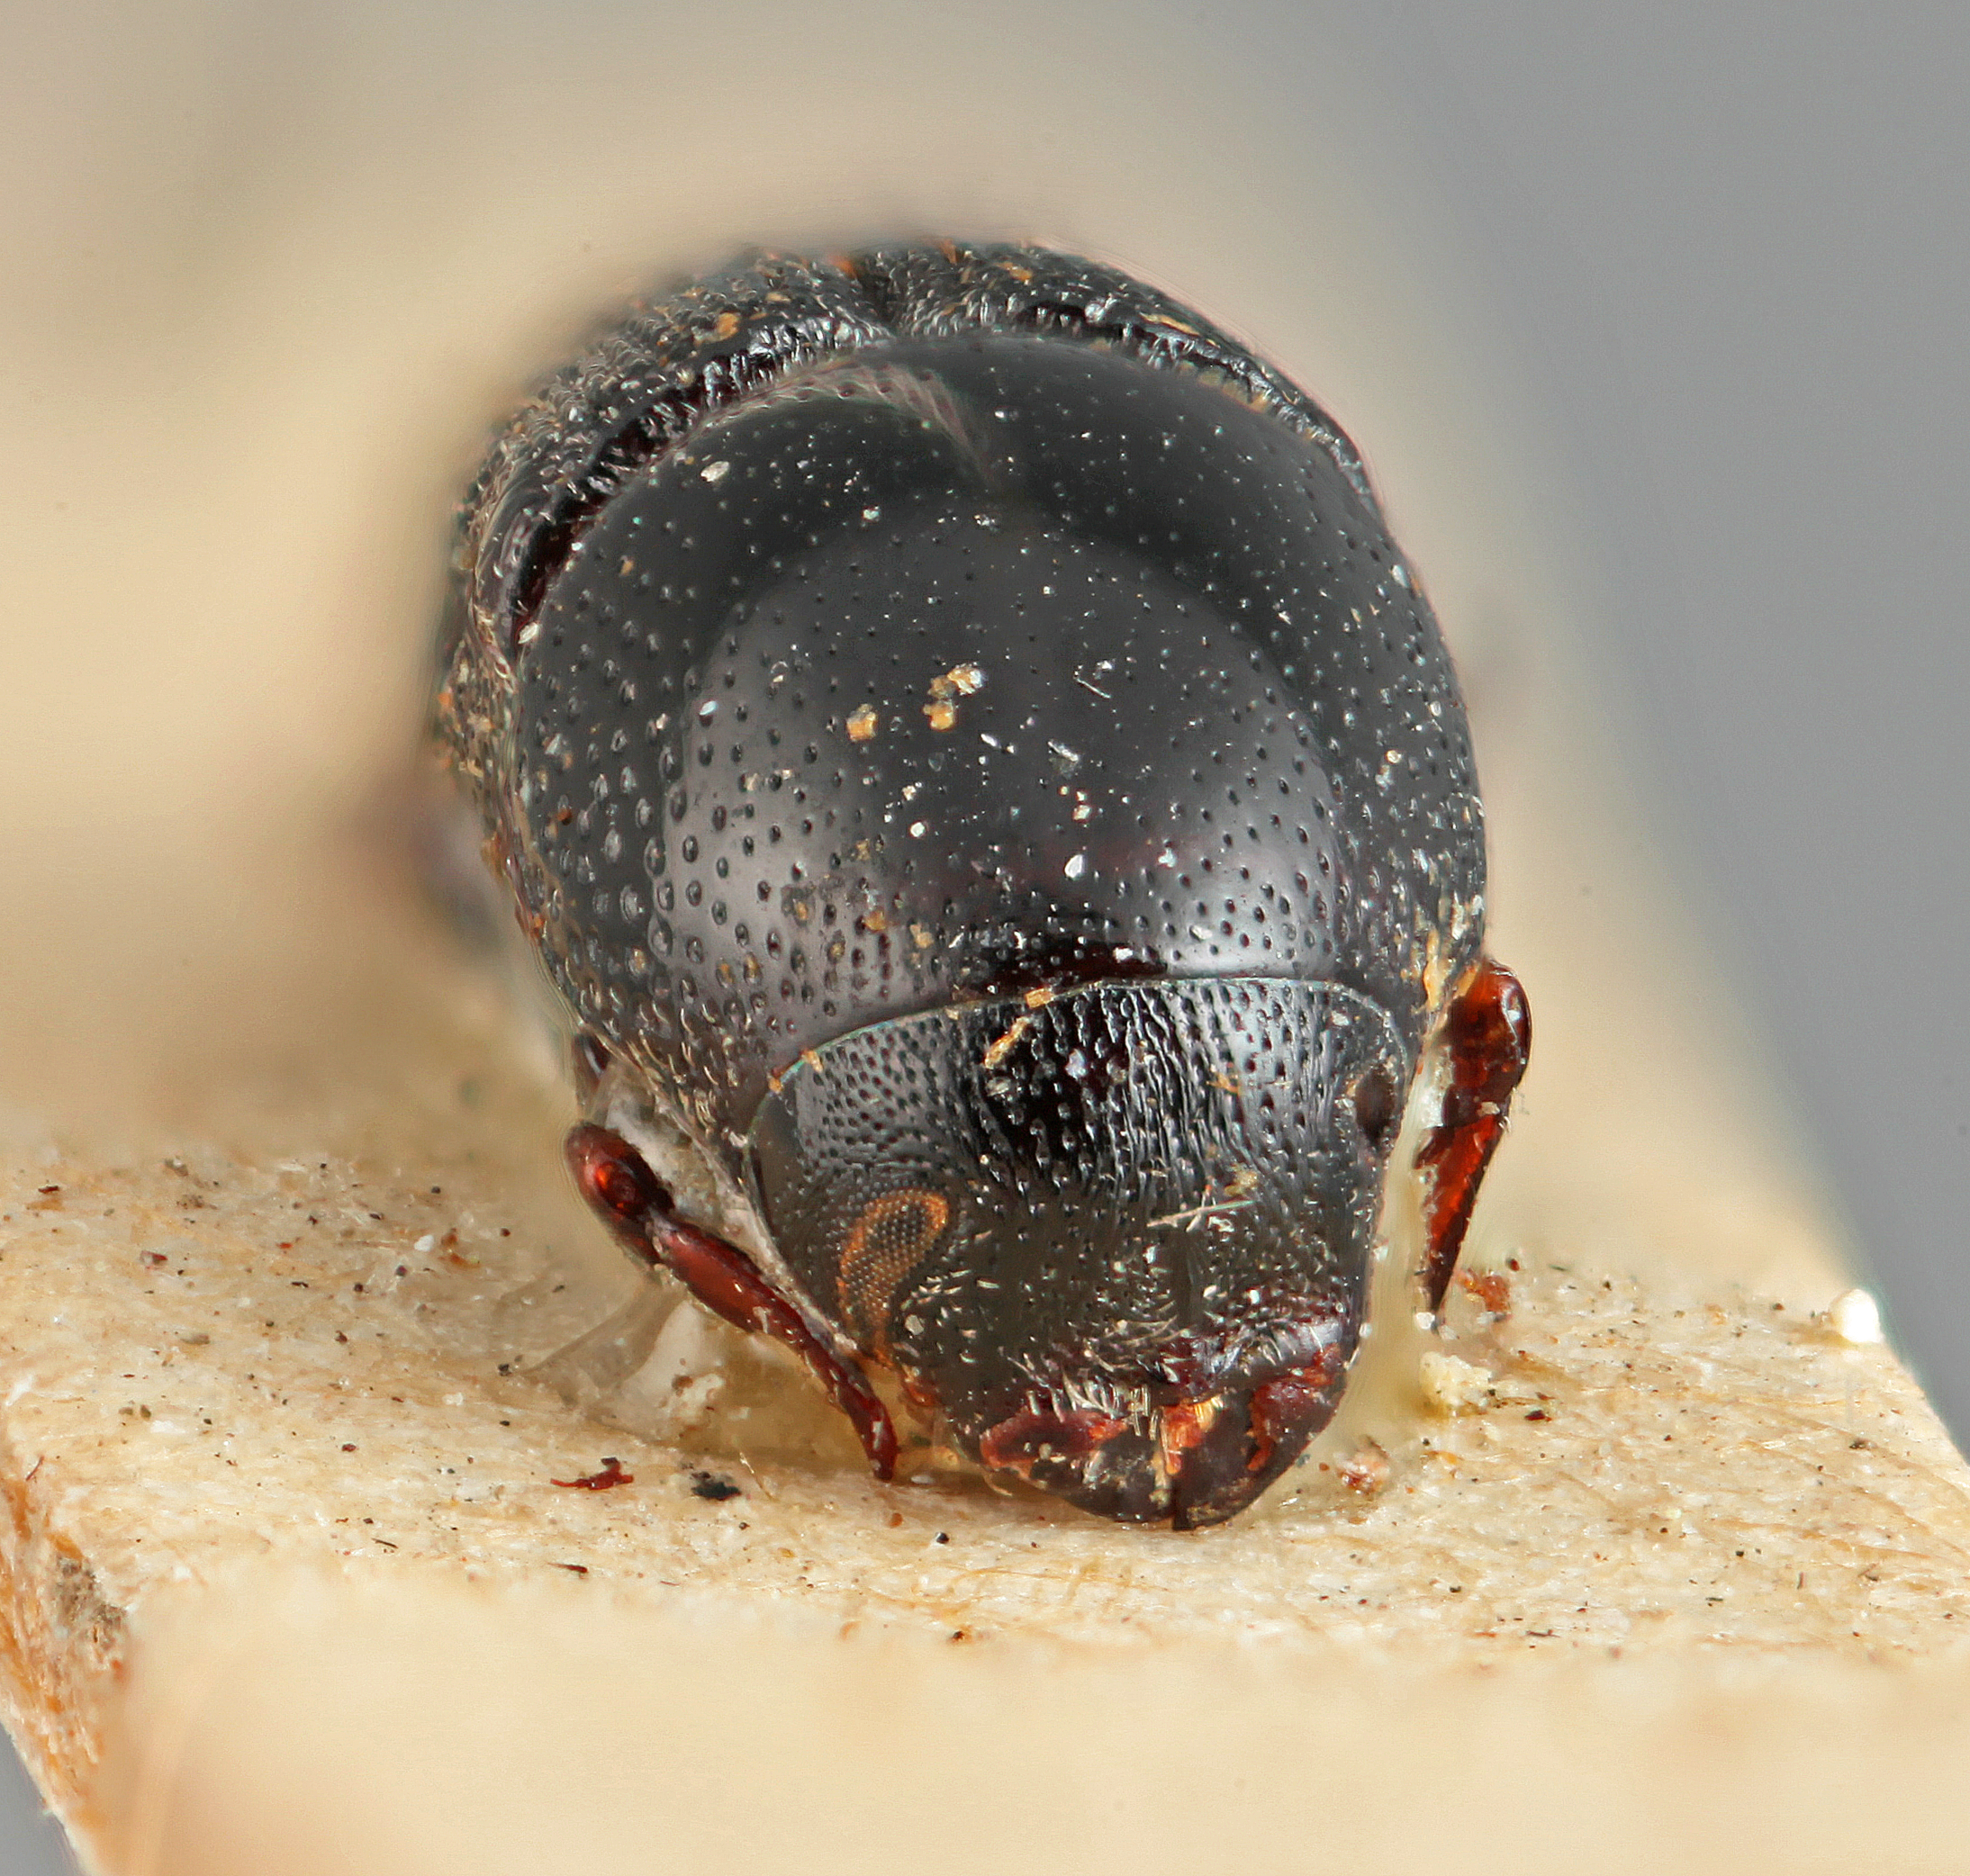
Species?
Scolytopsis peruanus
